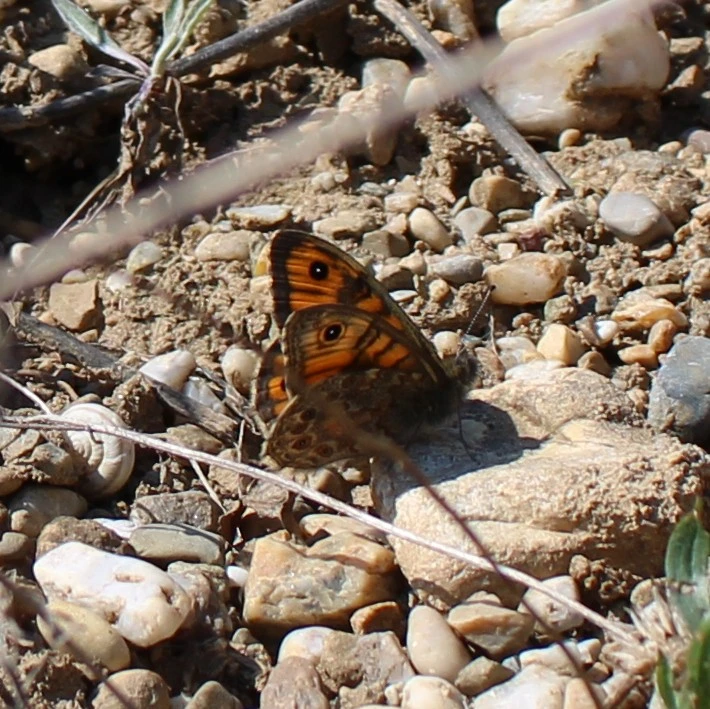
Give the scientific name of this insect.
Lasiommata megera (also Pararge megera)
